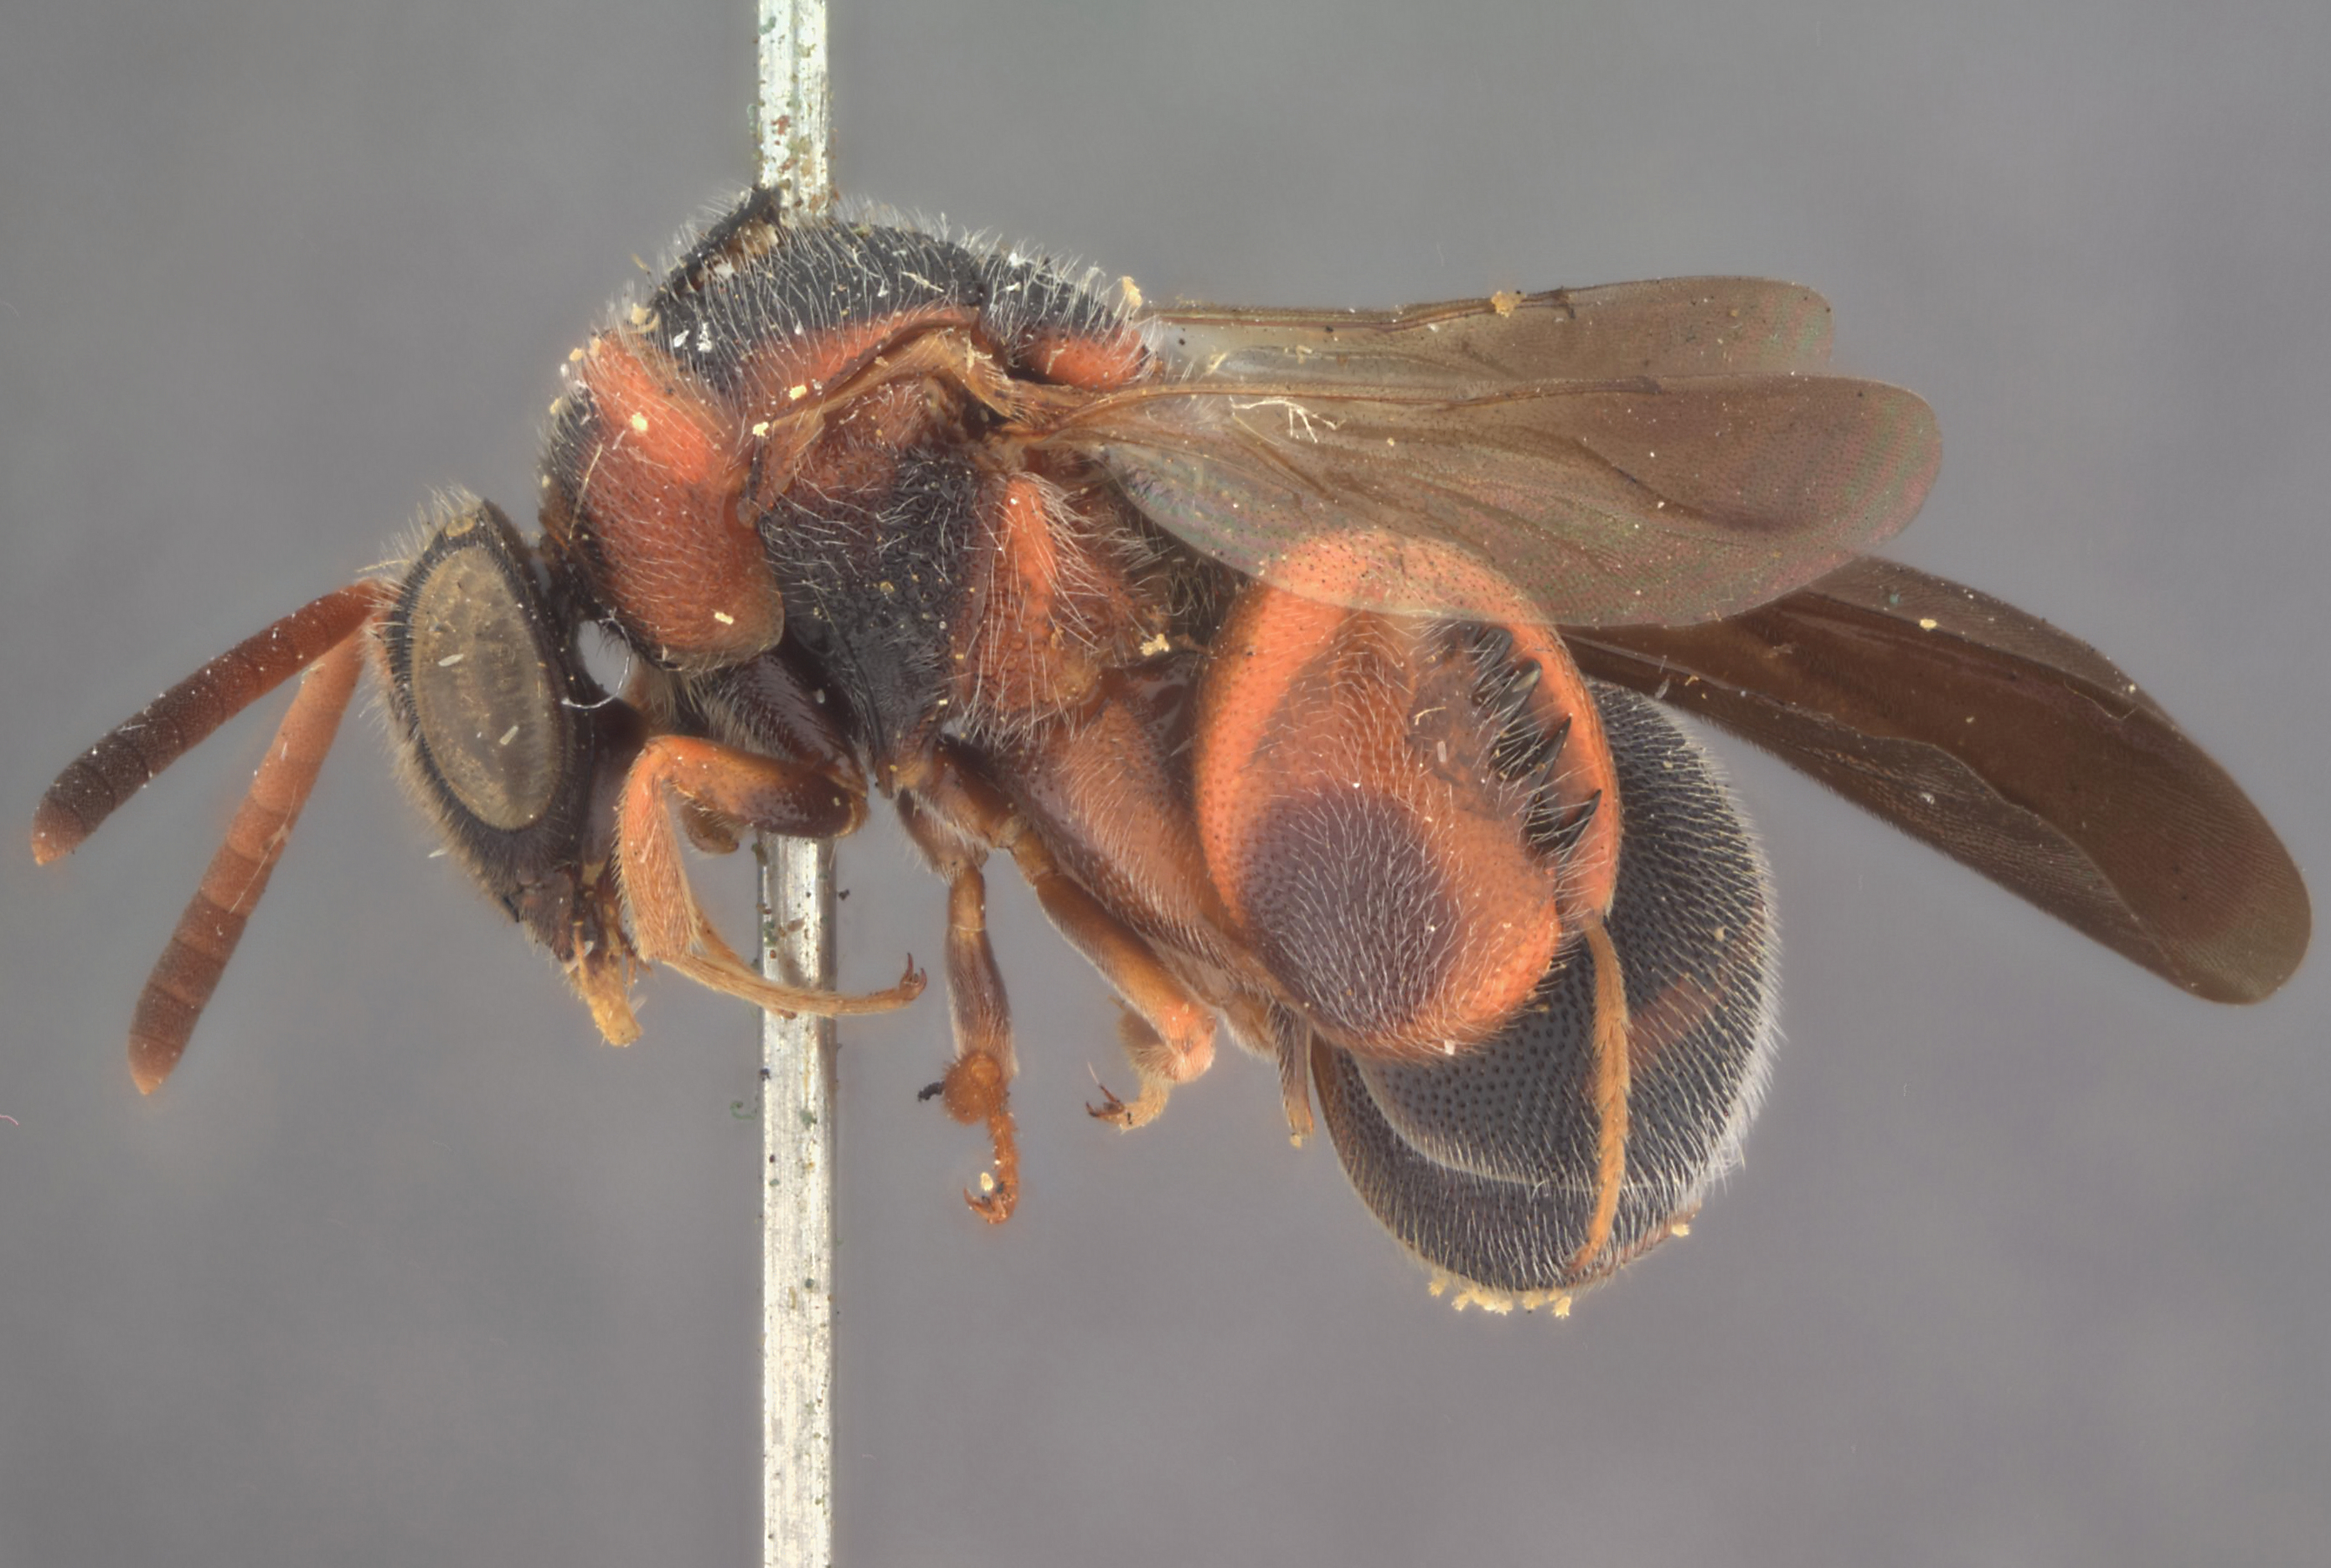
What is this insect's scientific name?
Leucospis slossonae
